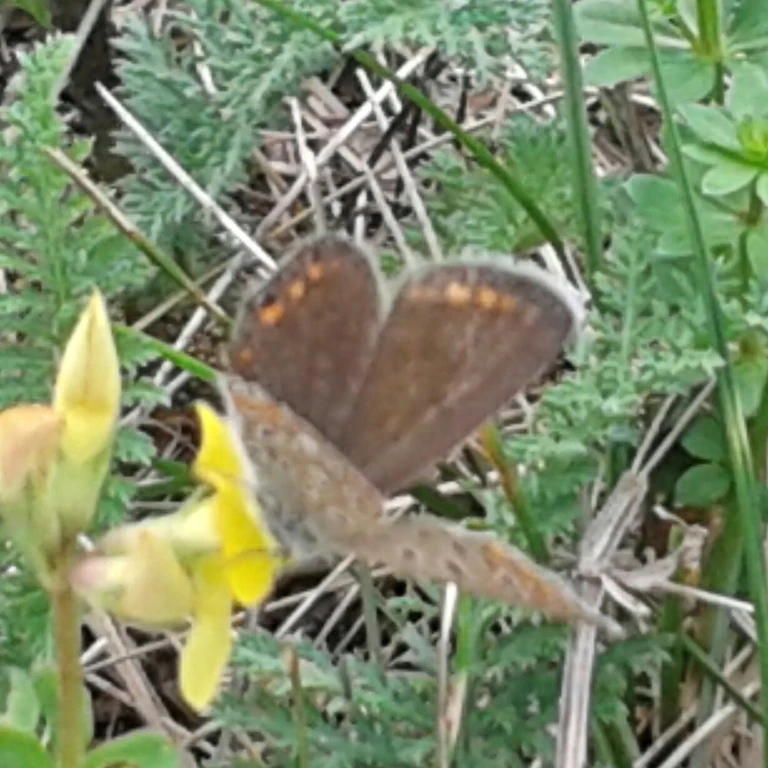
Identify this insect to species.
Polyommatus icarus
